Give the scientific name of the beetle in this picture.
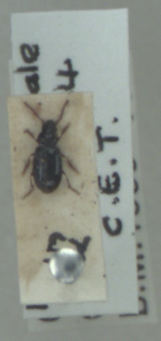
Bradycellus ruficollis
